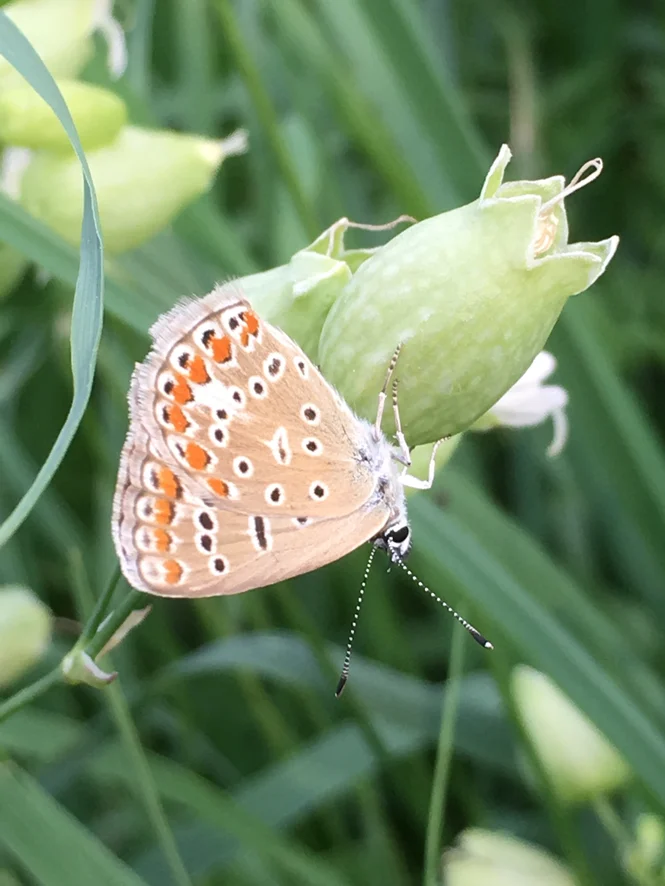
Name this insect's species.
Polyommatus icarus
